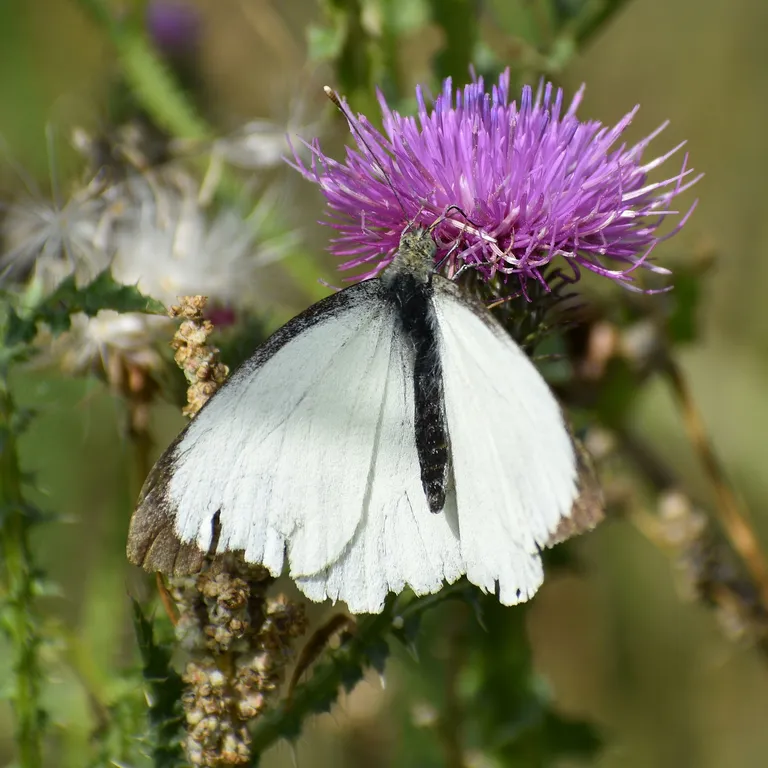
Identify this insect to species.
Pieris brassicae
